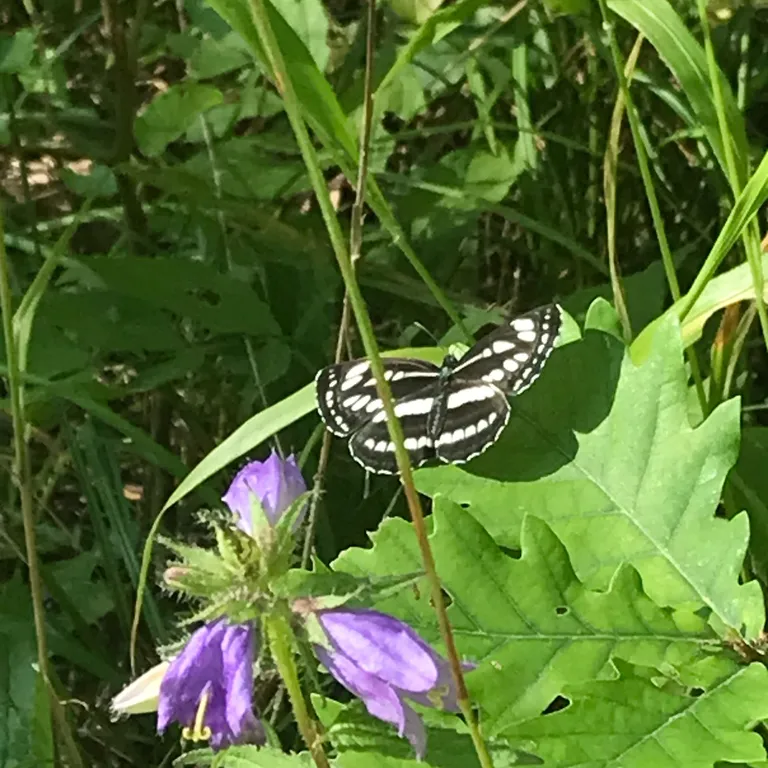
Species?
Neptis sappho
